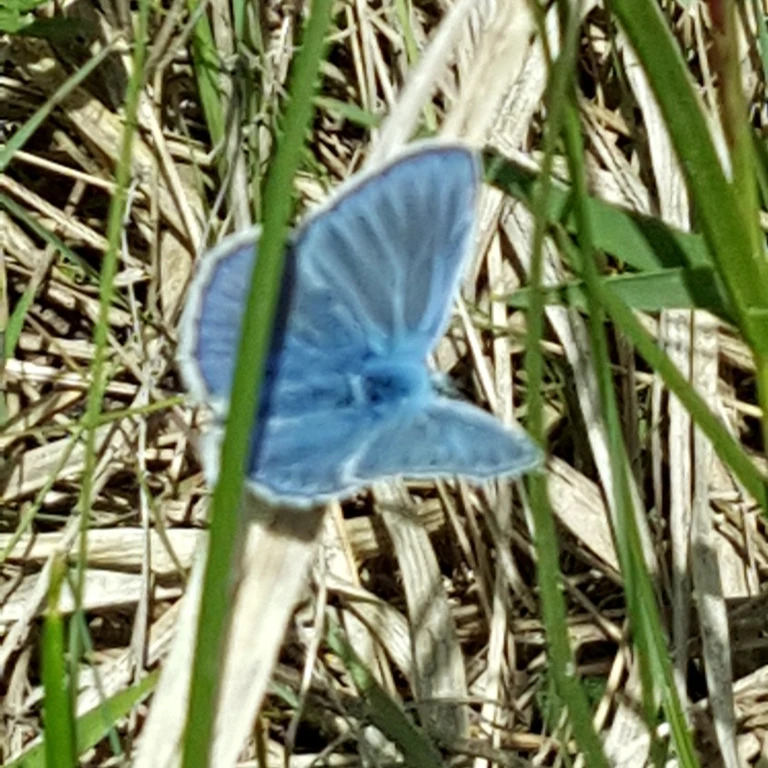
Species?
Polyommatus icarus
